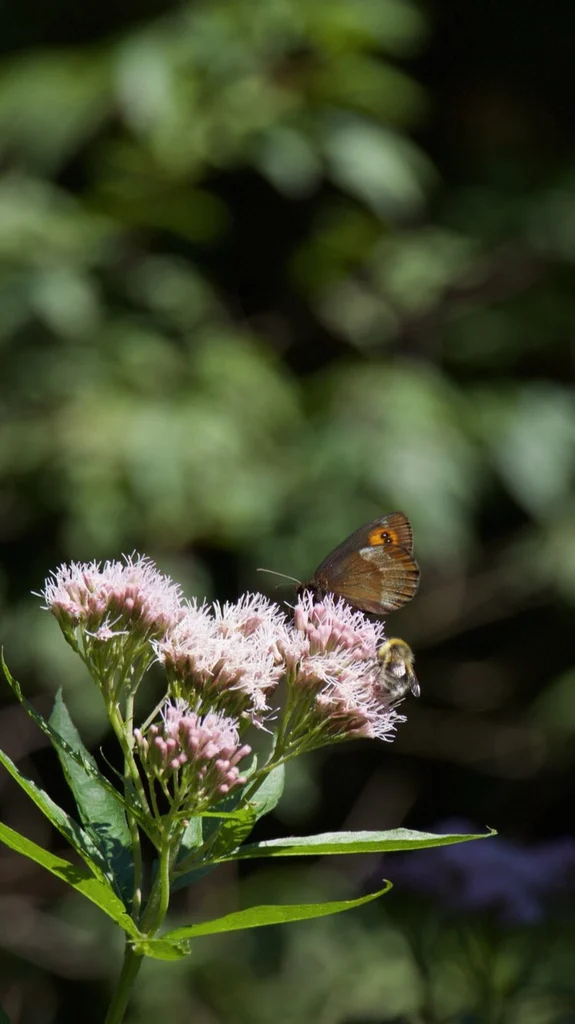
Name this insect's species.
Erebia aethiops
